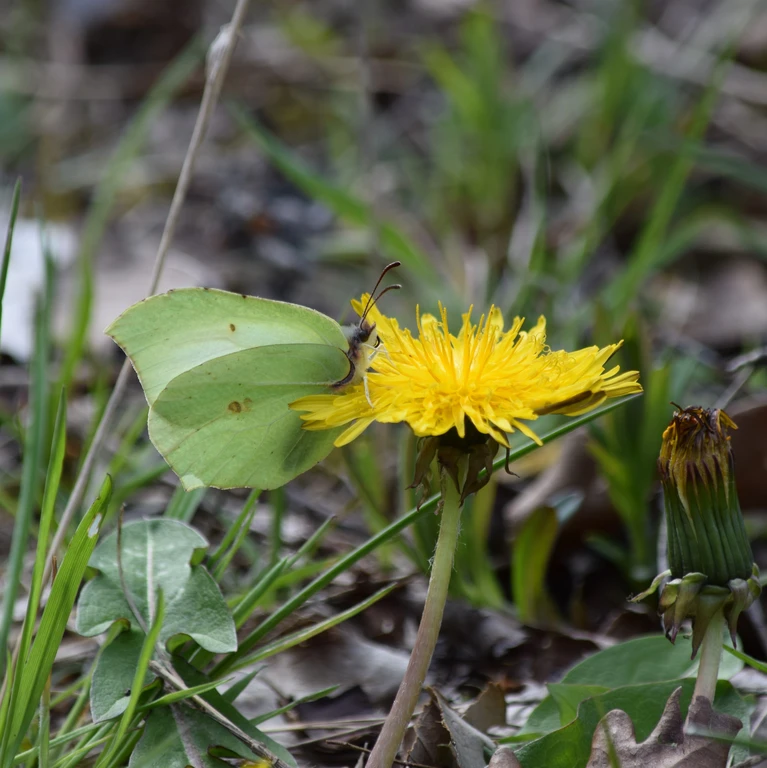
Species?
Gonepteryx rhamni
